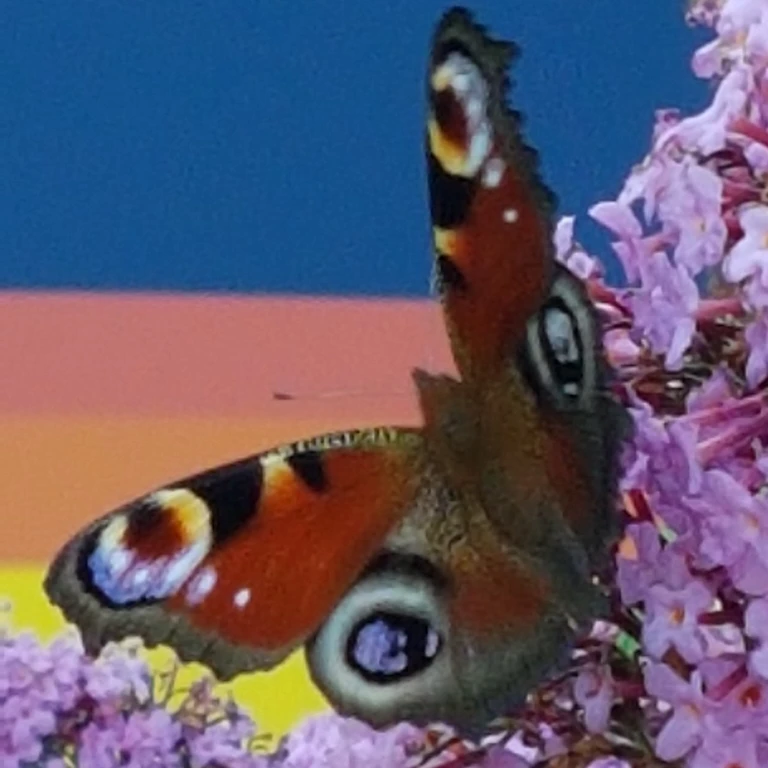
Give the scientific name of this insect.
Aglais io
